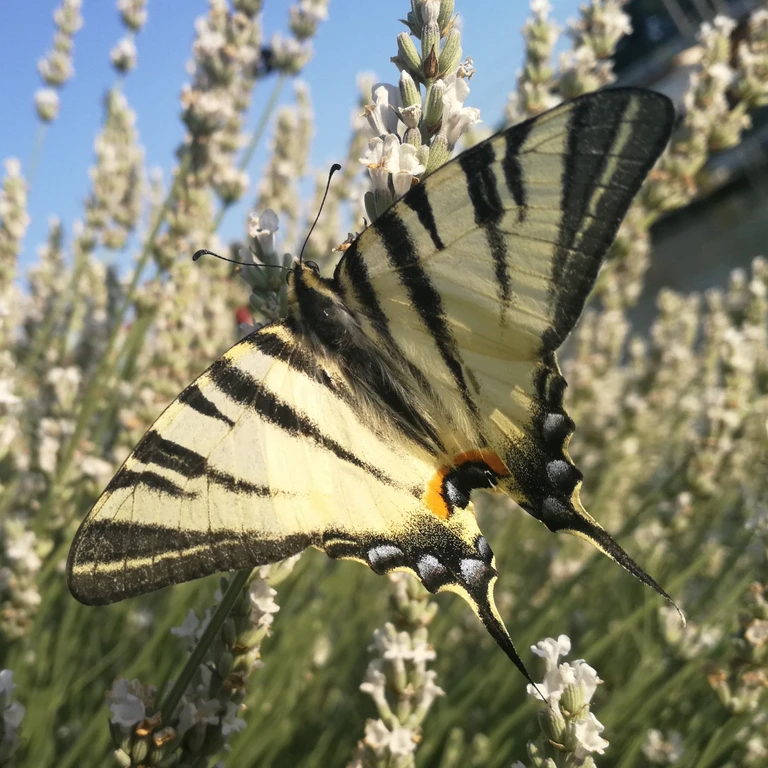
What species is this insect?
Iphiclides podalirius
